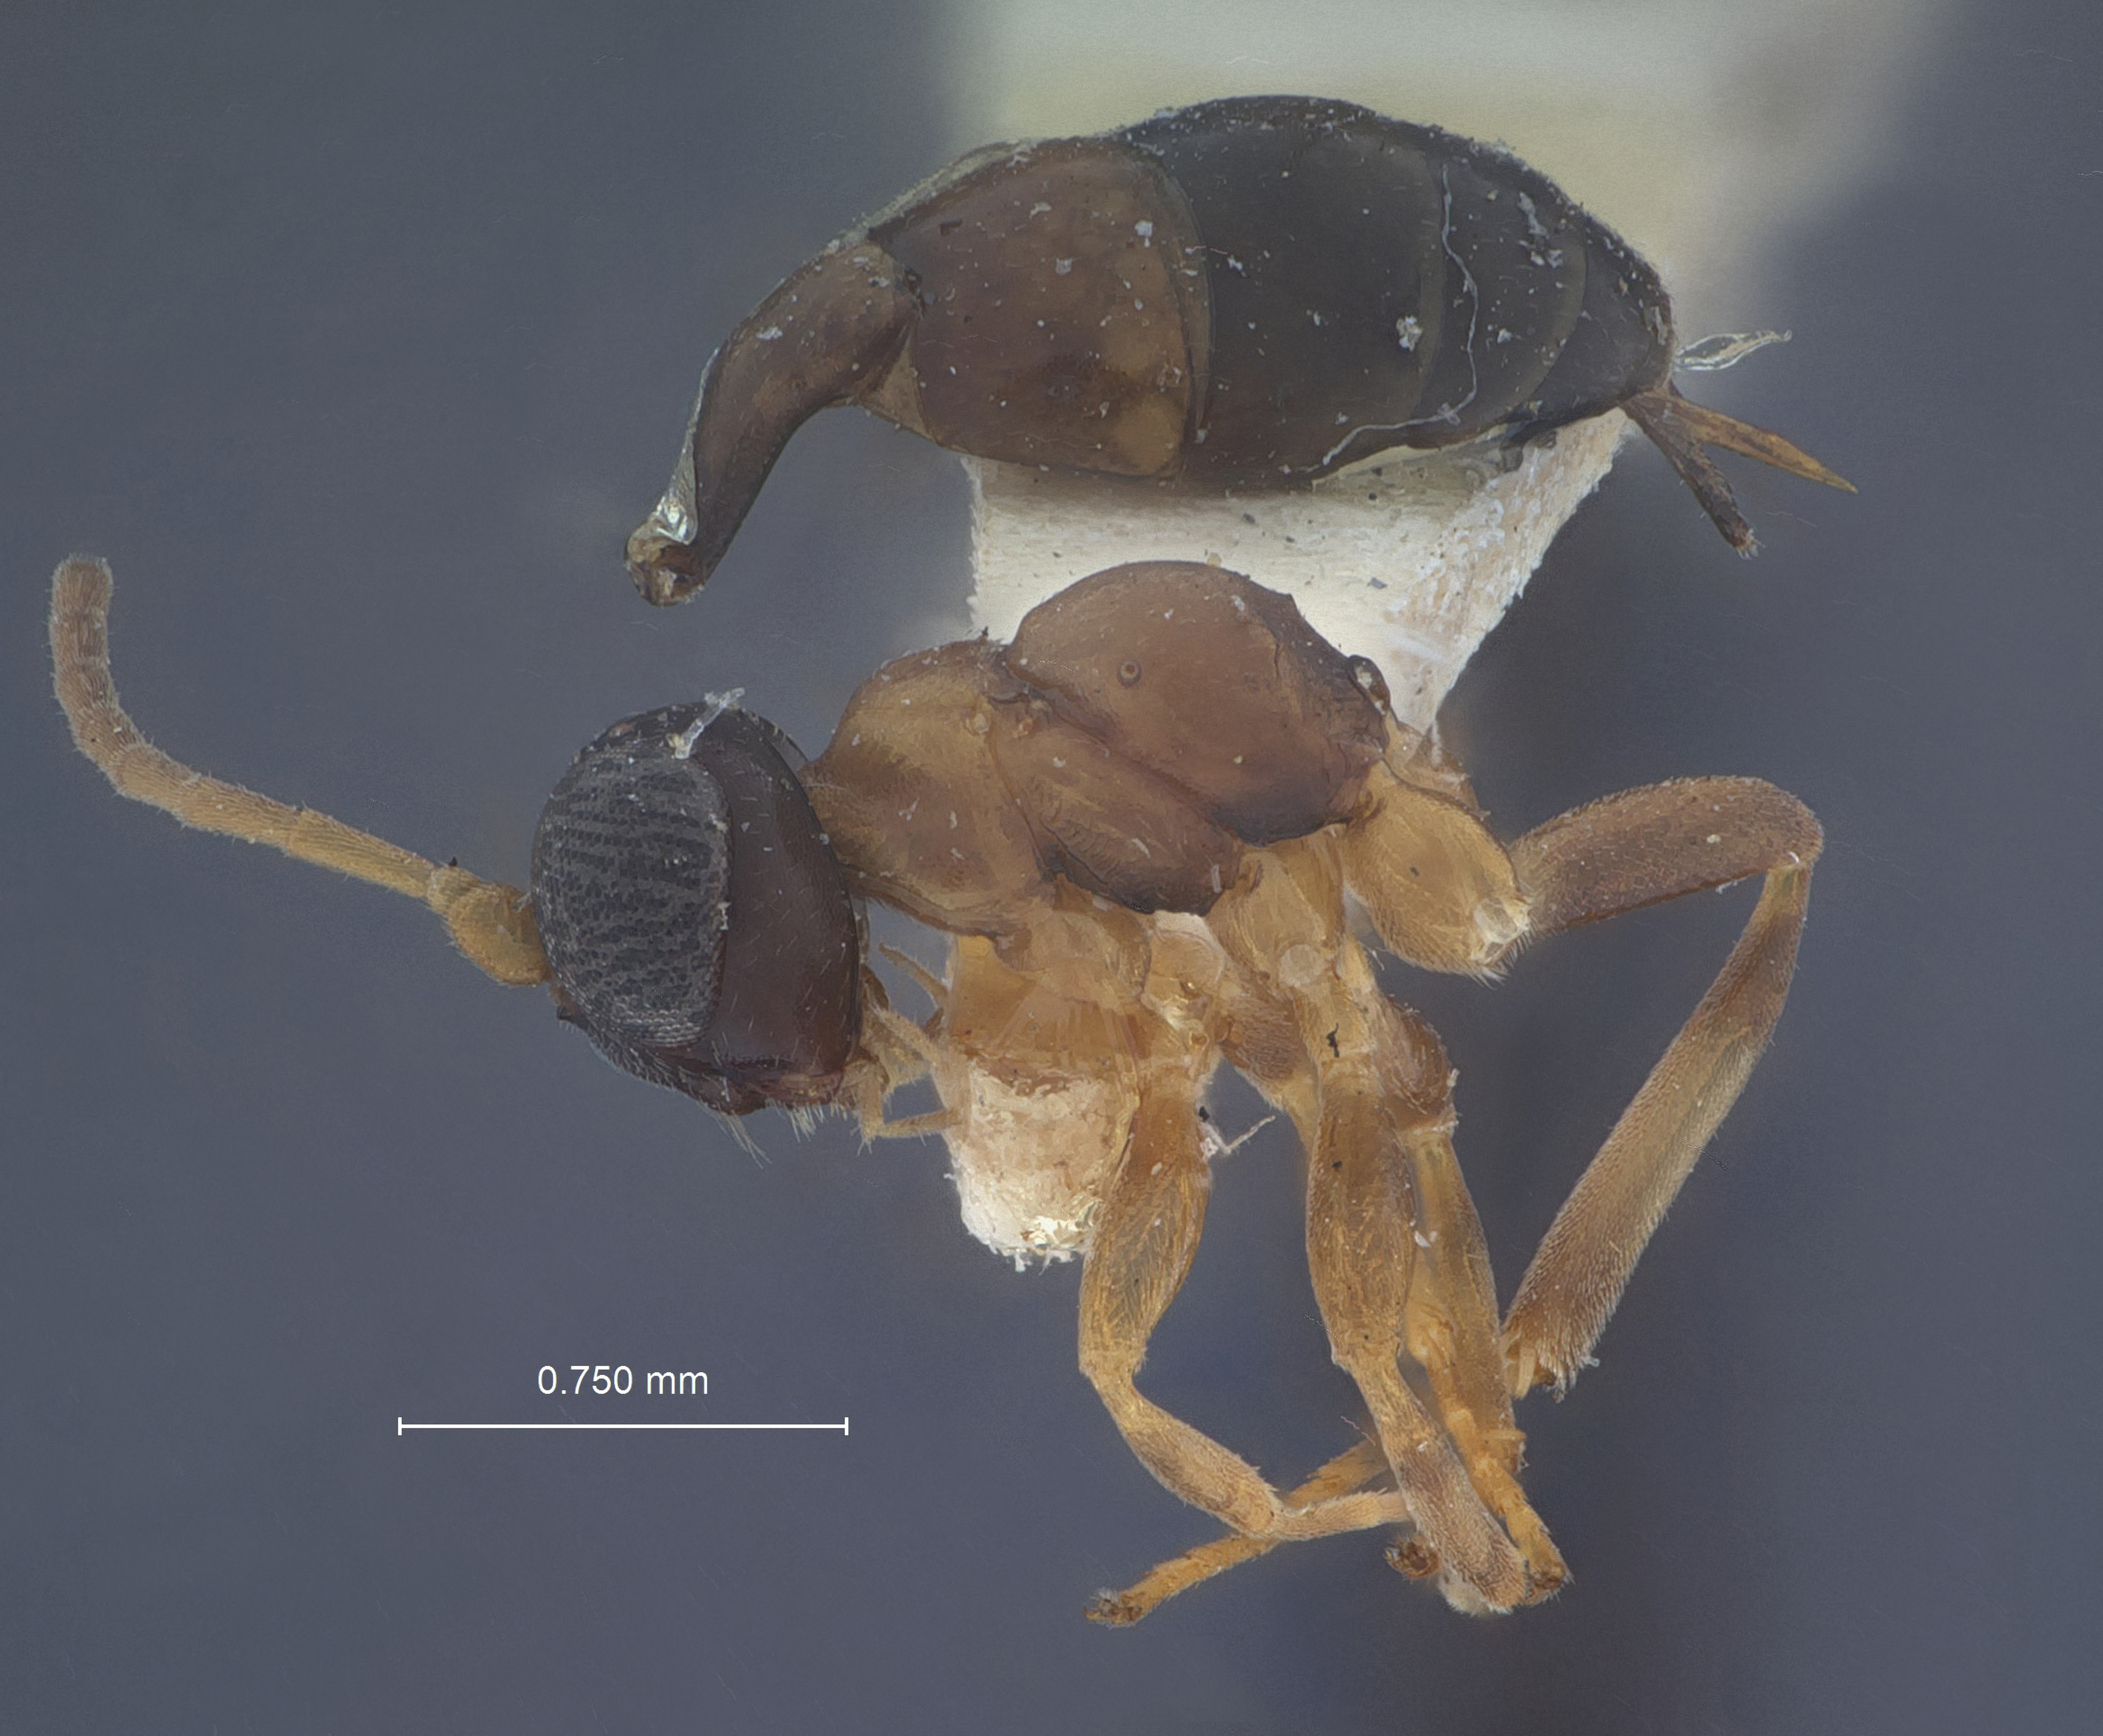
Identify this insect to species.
Pezomachus apantelicida
